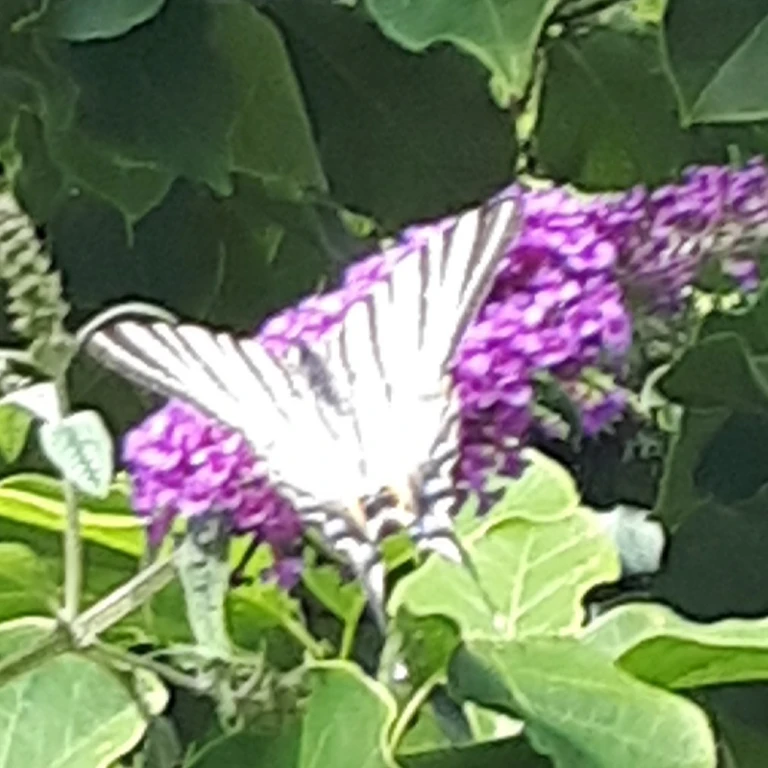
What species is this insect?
Iphiclides podalirius
